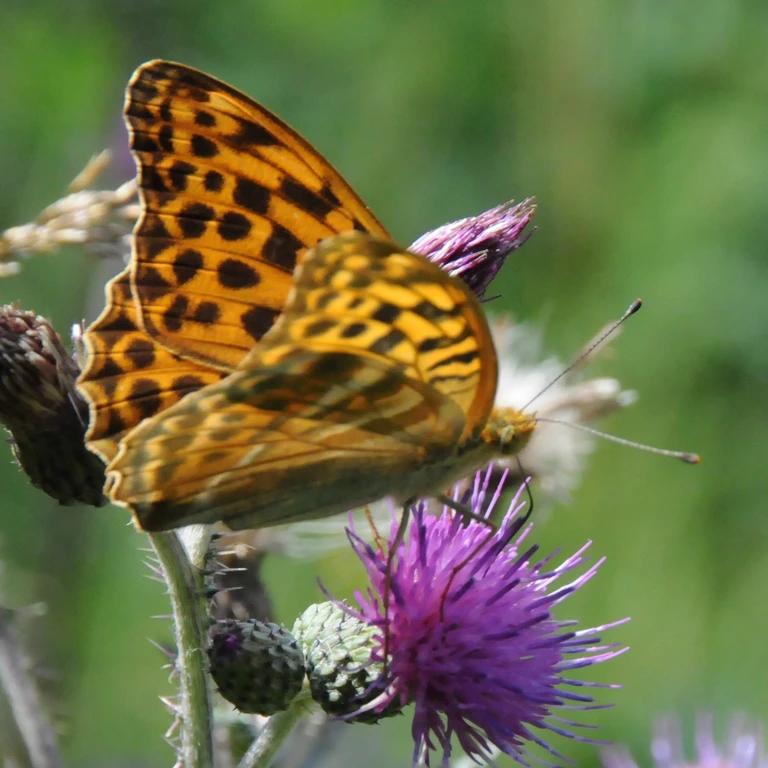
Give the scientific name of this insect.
Argynnis paphia
